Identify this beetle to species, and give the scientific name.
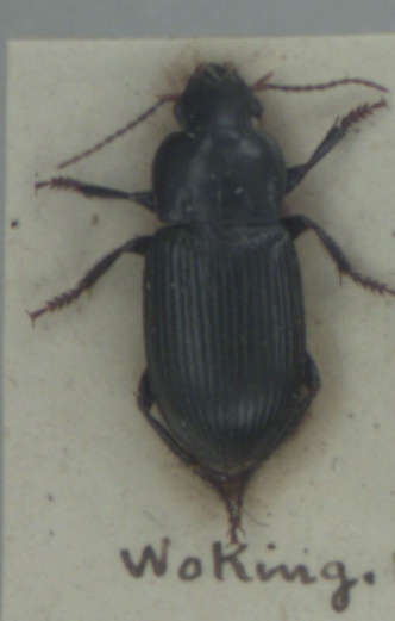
Harpalus rufipalpis
